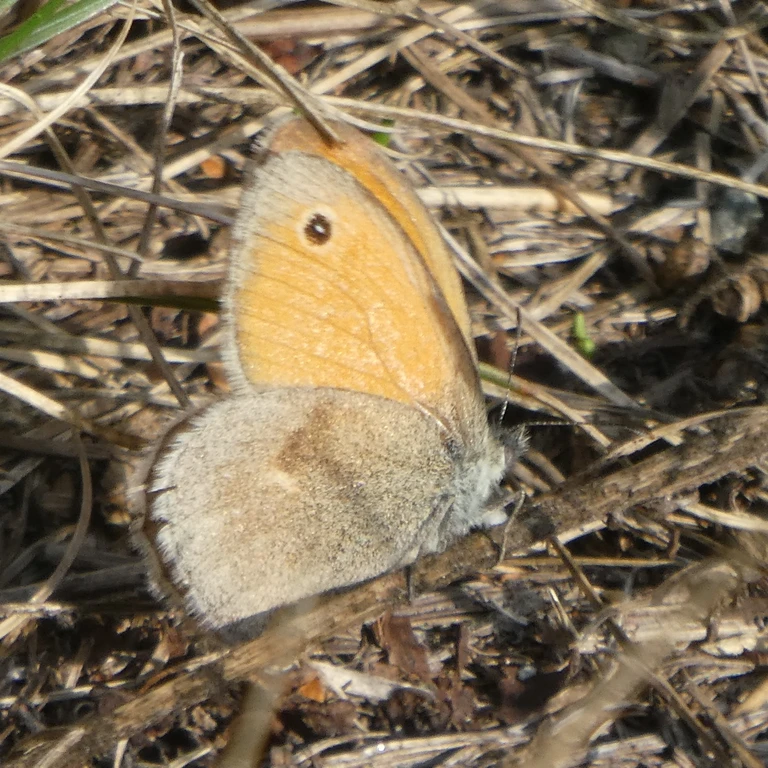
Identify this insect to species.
Coenonympha pamphilus
